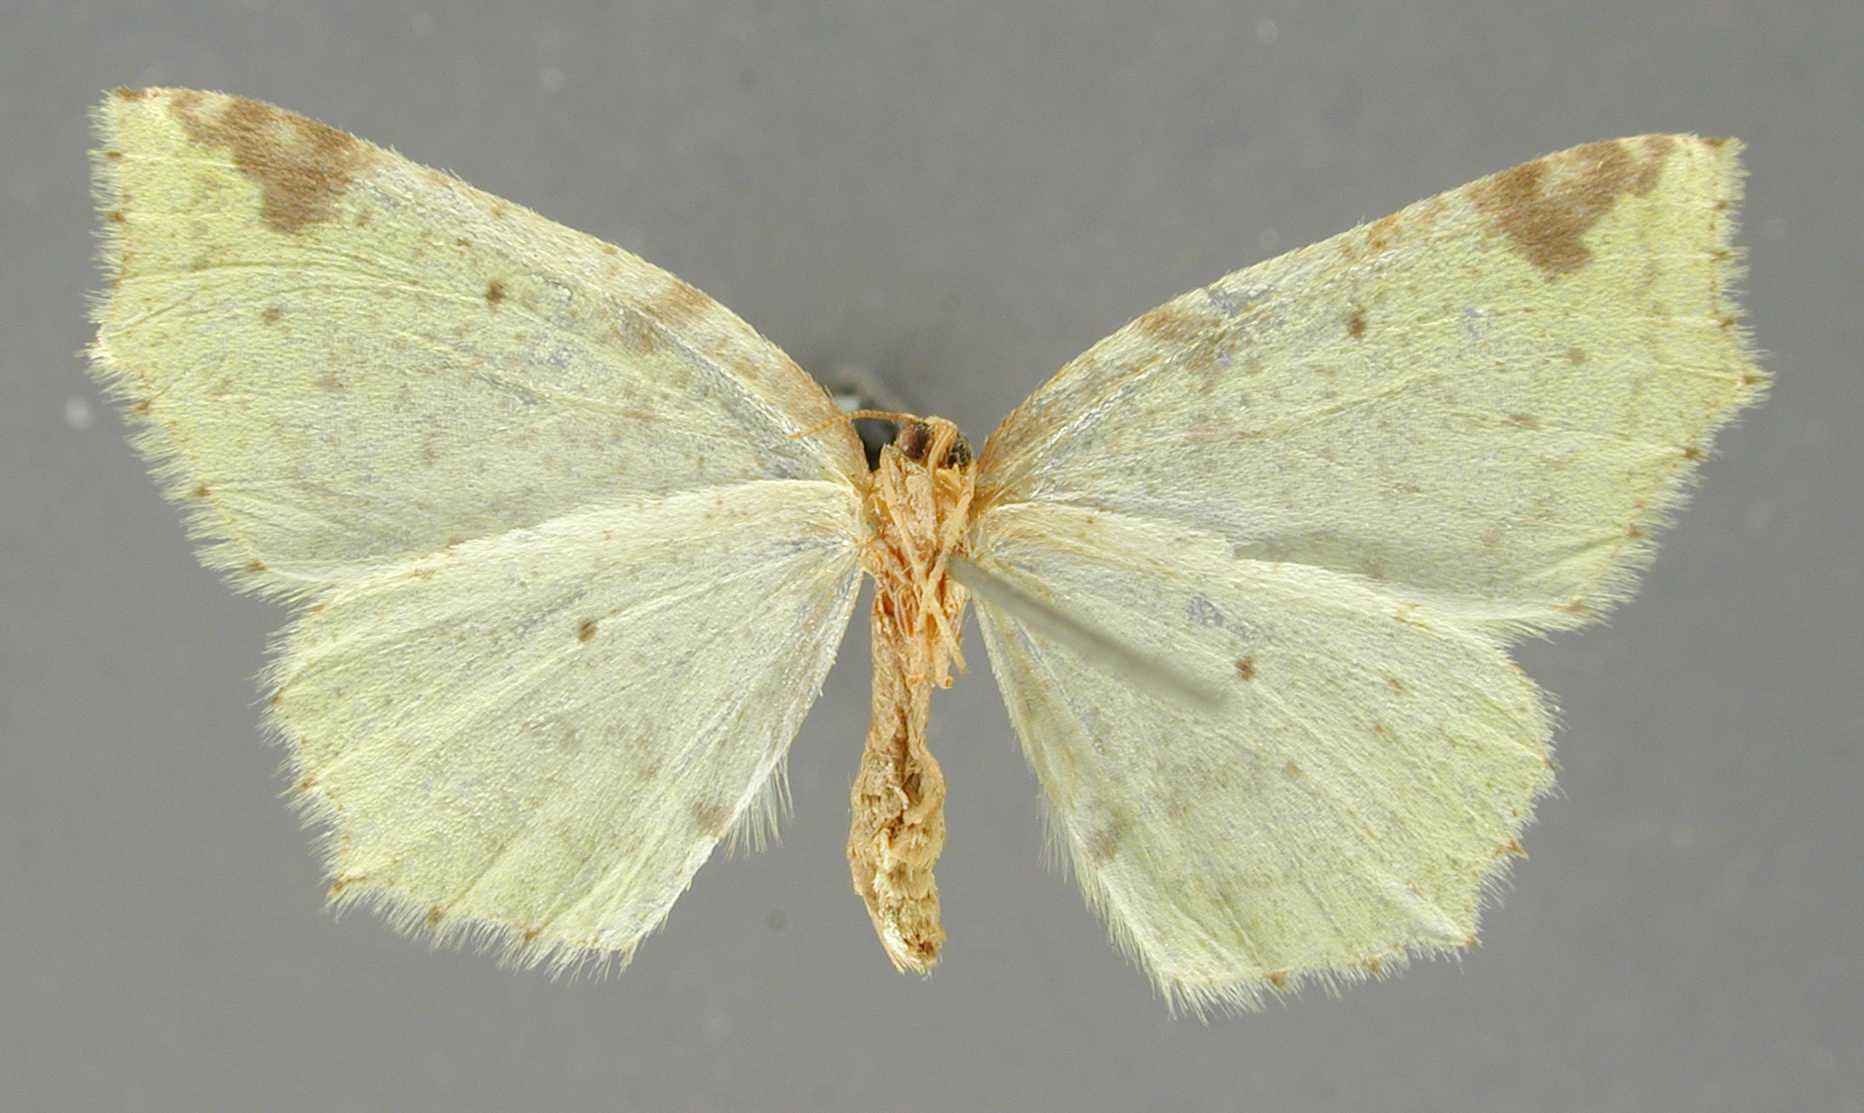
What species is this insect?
Epione megamede
